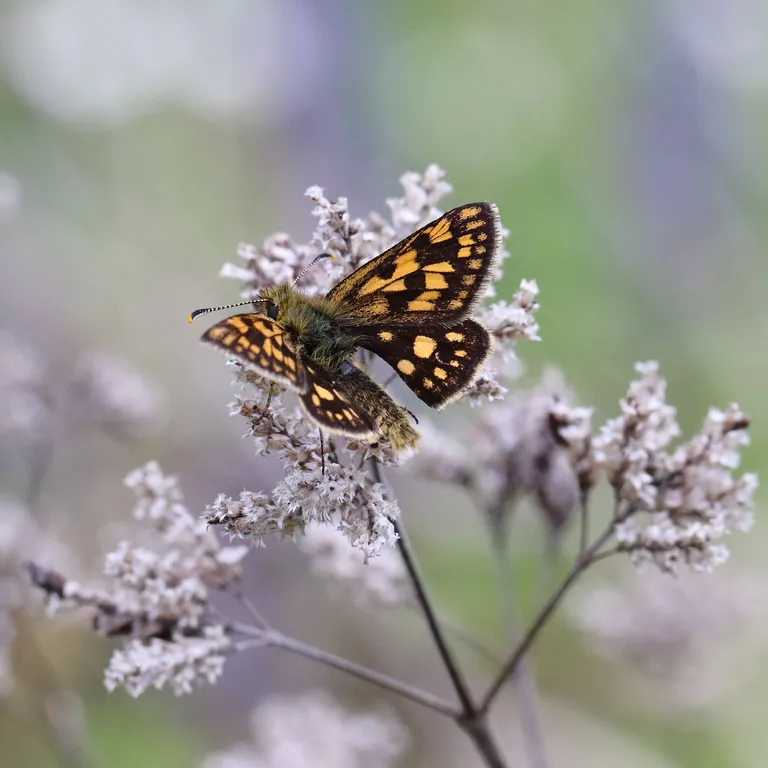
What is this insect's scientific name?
Carterocephalus palaemon
